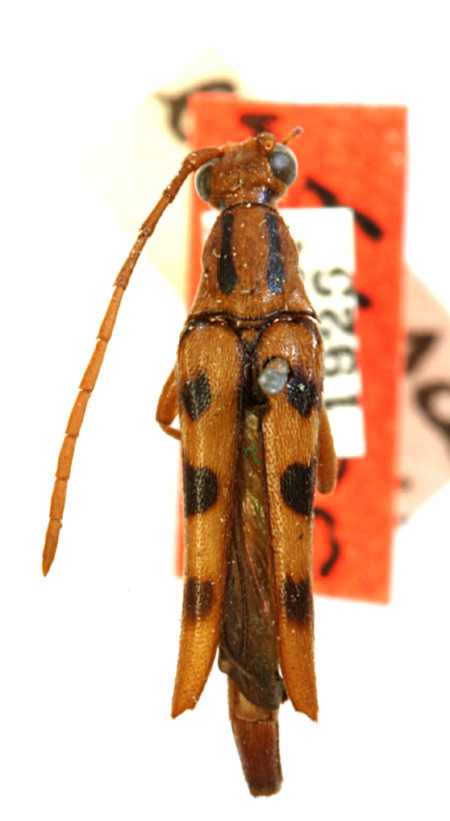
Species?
Ophistomis eversa (also Strangalia luteicornis)
